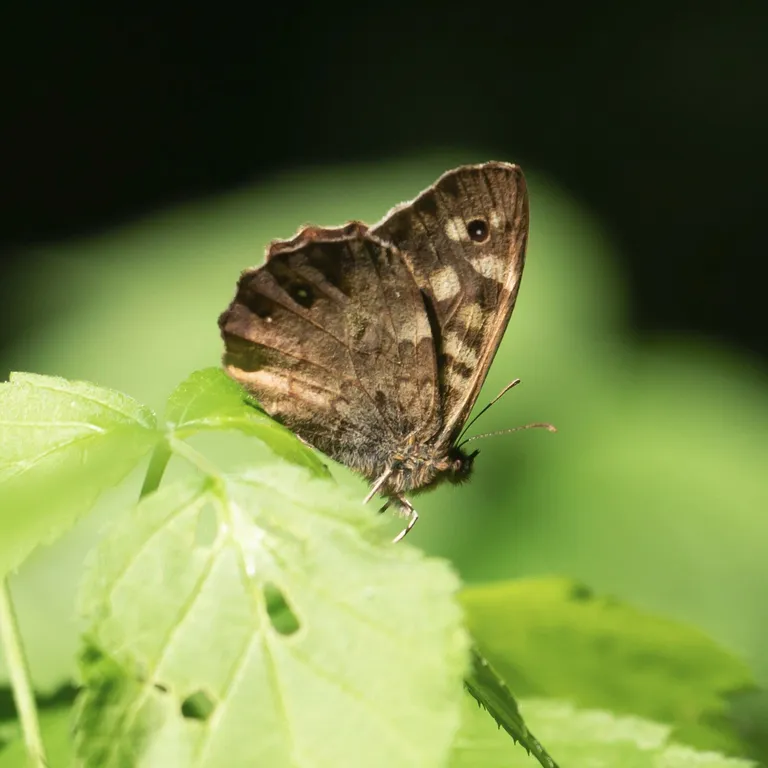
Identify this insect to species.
Pararge aegeria
